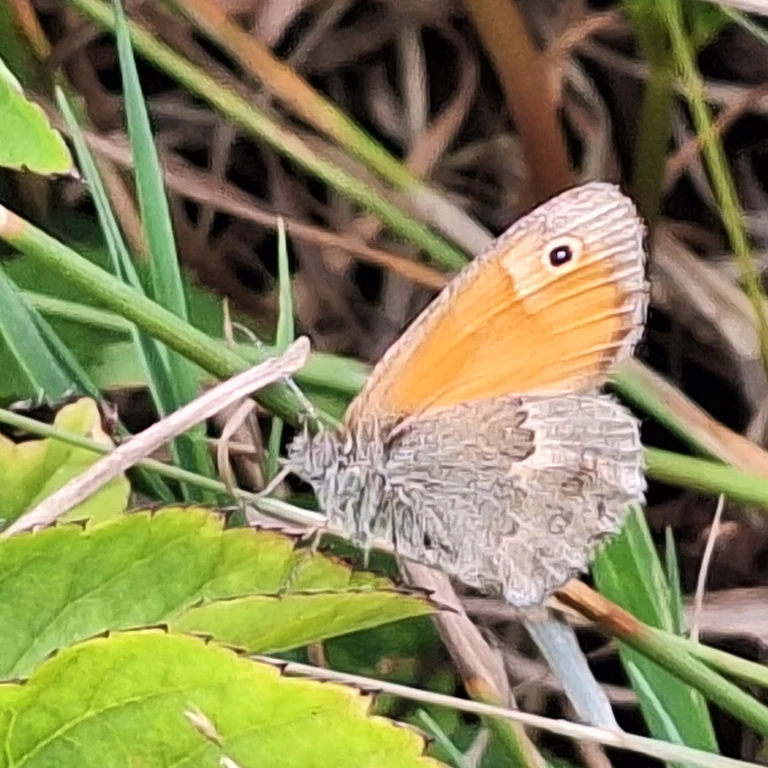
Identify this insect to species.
Coenonympha pamphilus
